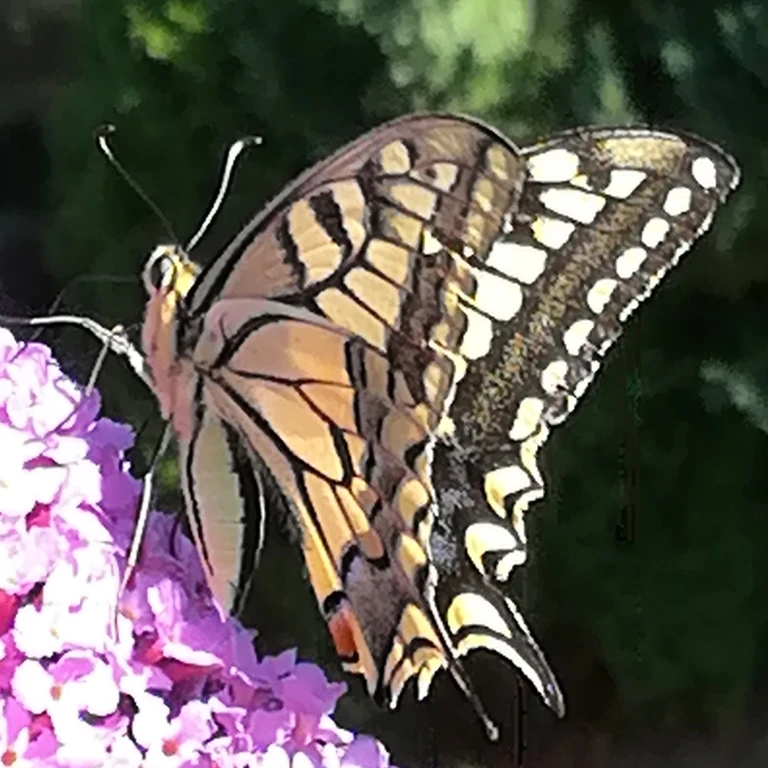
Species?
Papilio machaon
